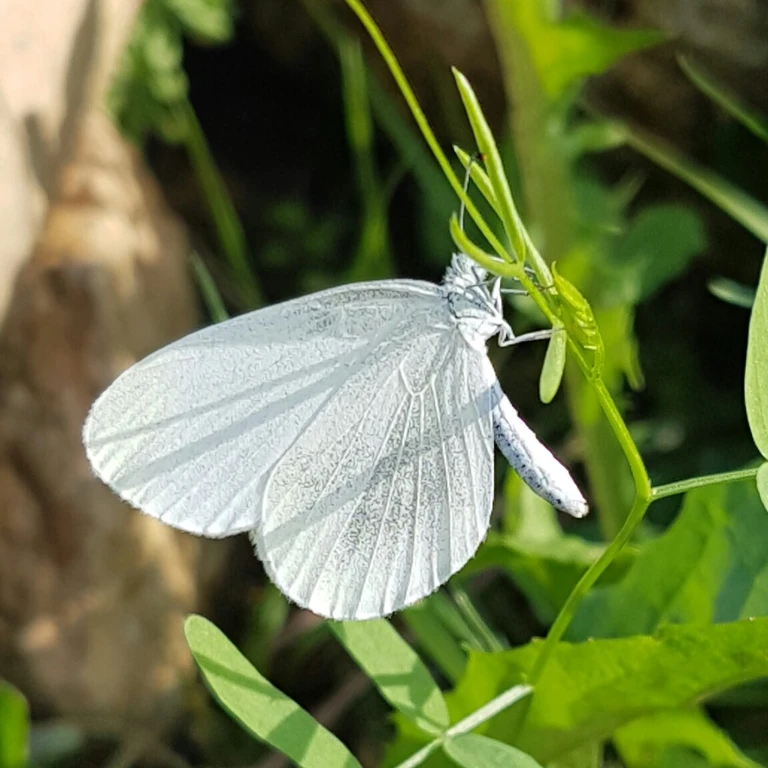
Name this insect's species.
Leptidea sinapis/juvernica
